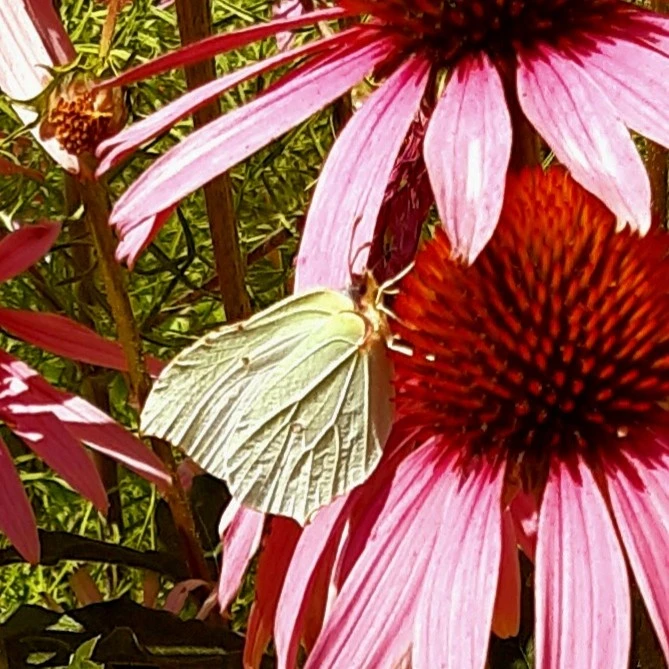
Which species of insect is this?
Gonepteryx rhamni
